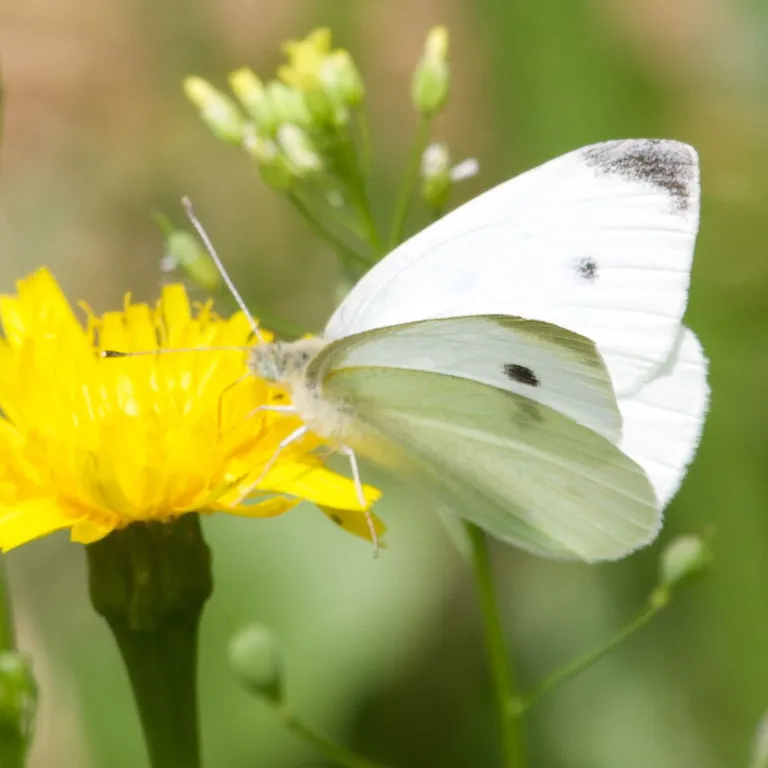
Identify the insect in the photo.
Pieris rapae
